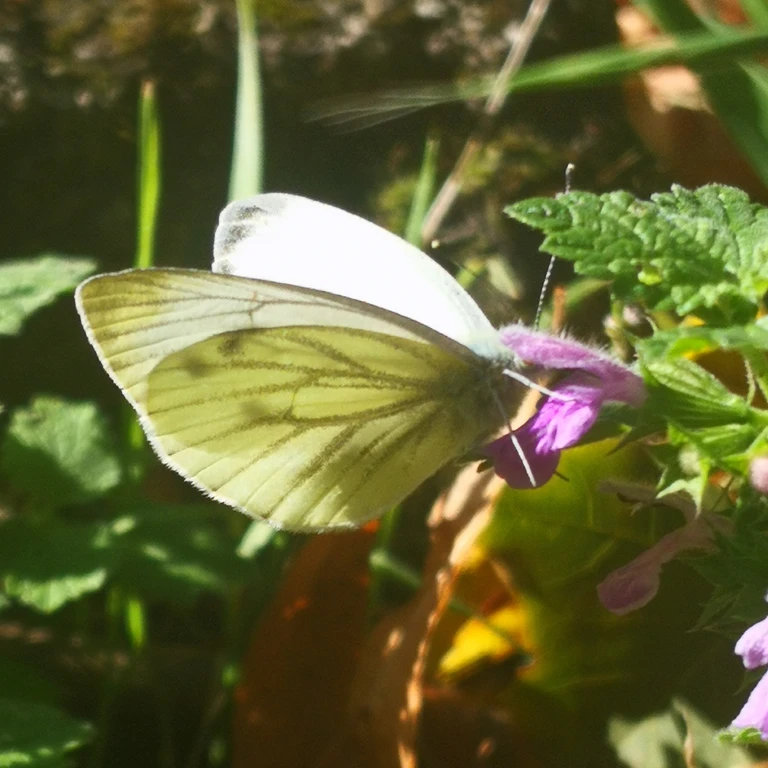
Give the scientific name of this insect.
Pieris napi
